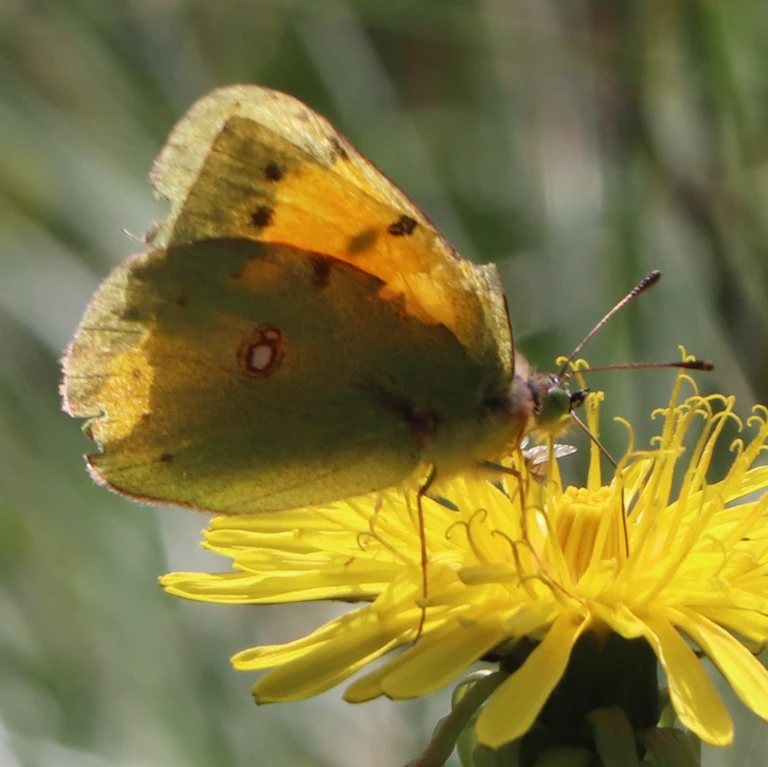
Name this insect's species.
Colias croceus
